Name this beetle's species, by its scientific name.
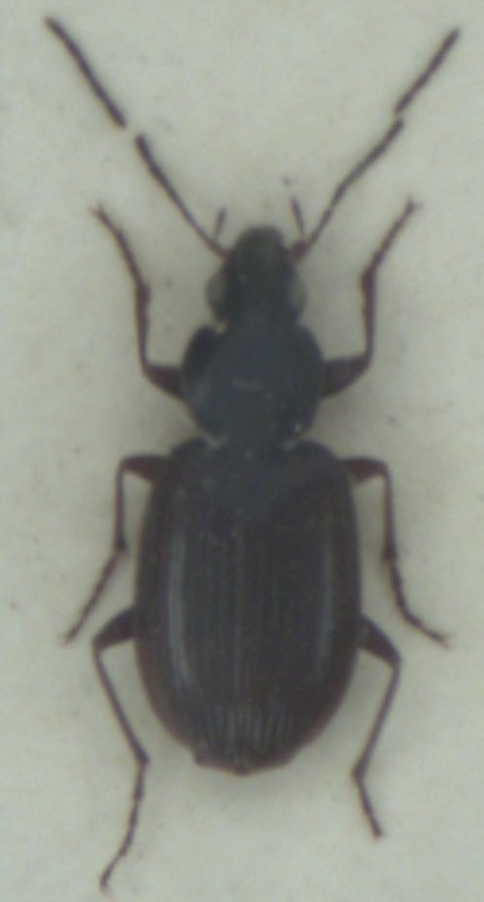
Agonum nigrum
